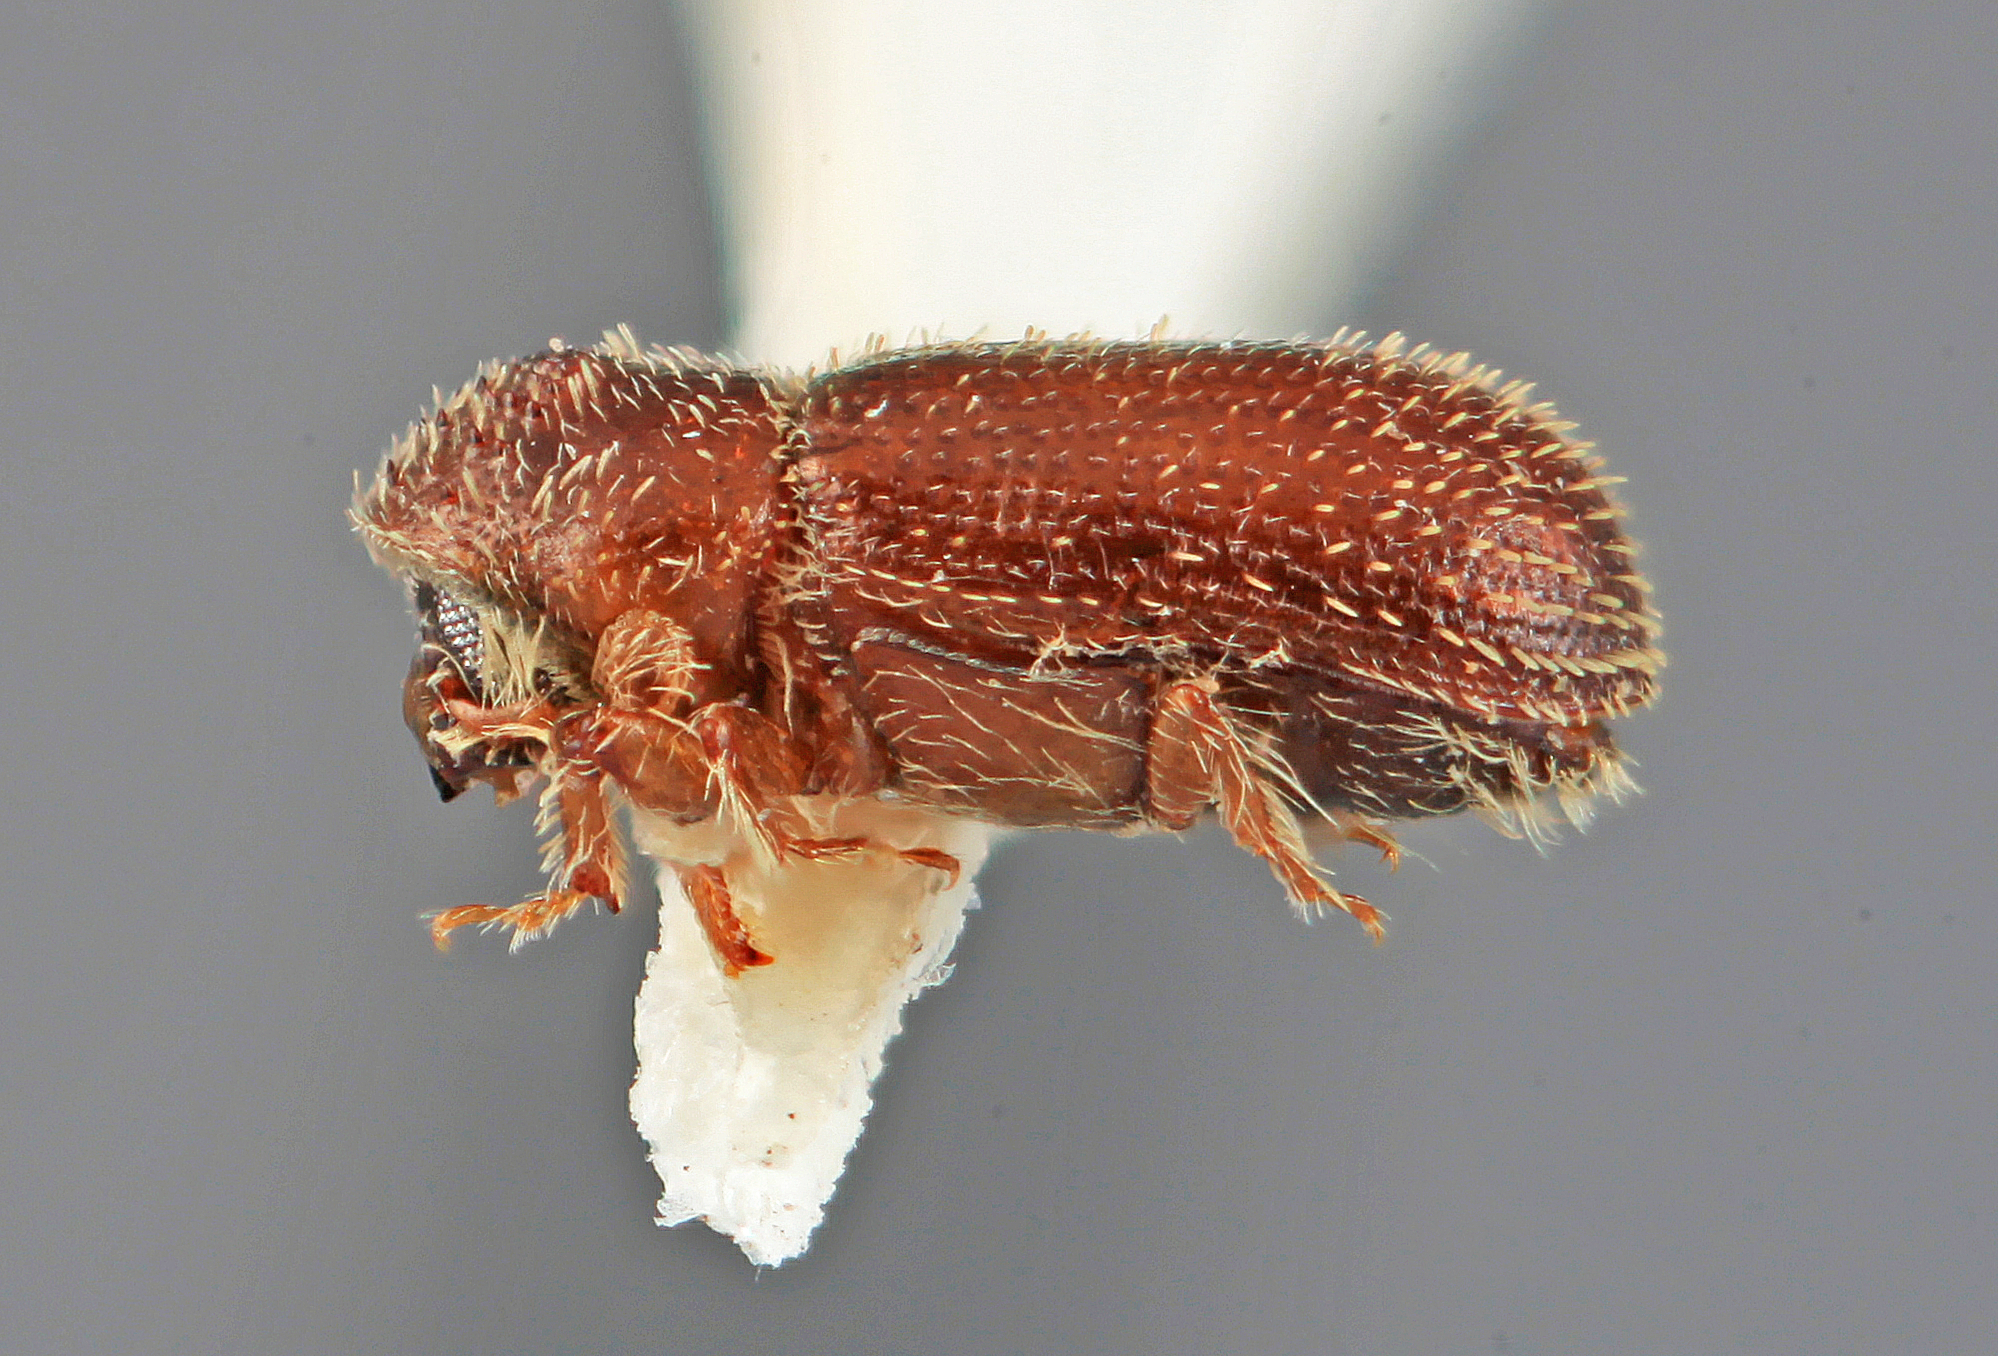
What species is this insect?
Thysanoes berbericolens
